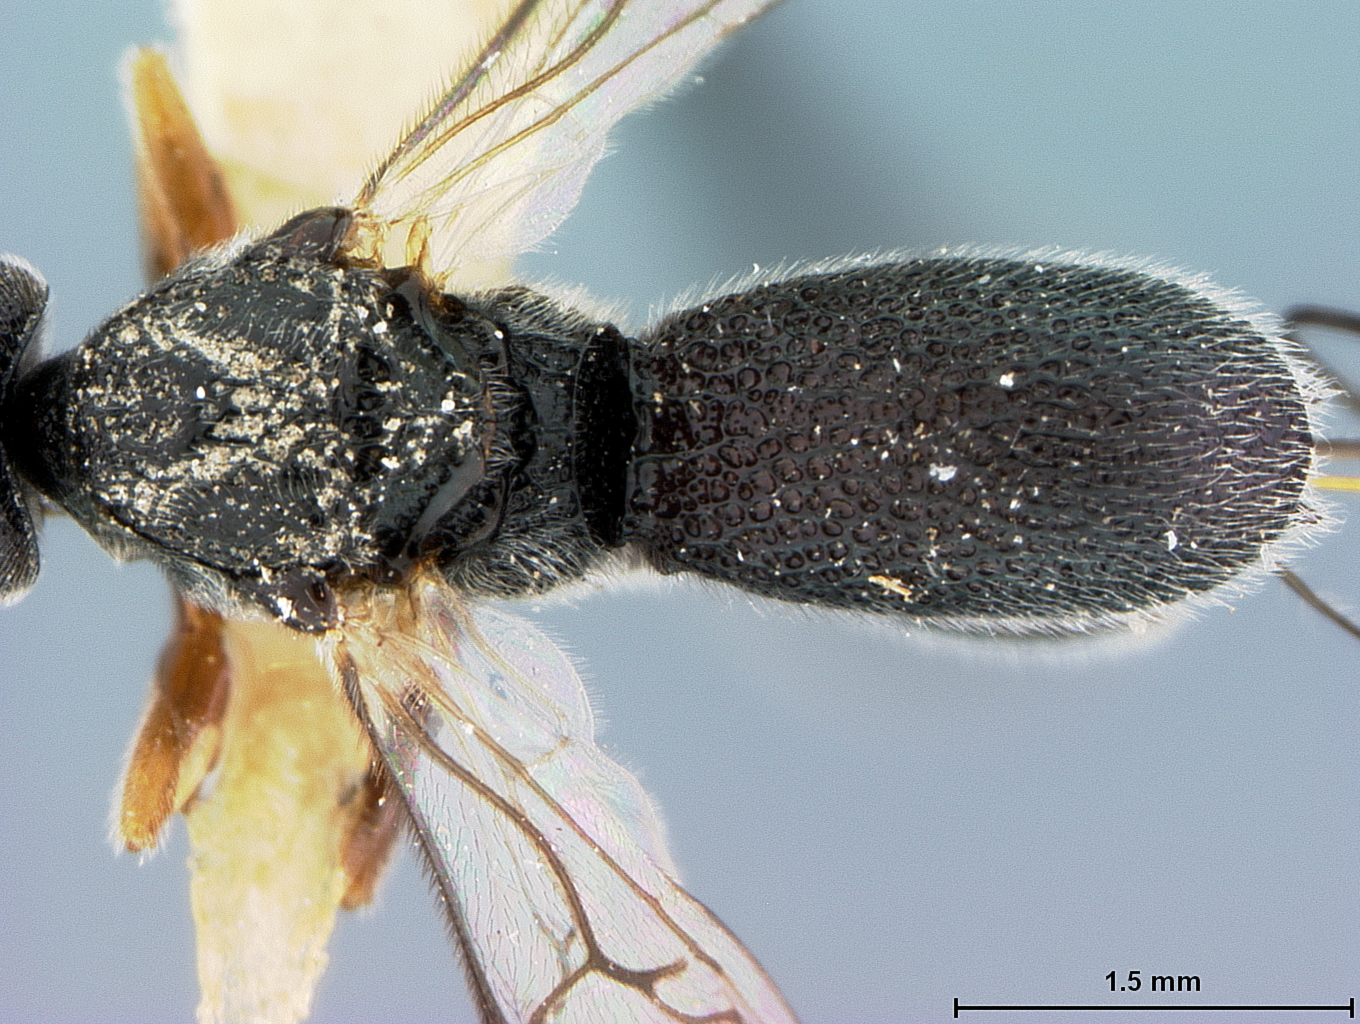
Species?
Urosigalphus hondurensis
